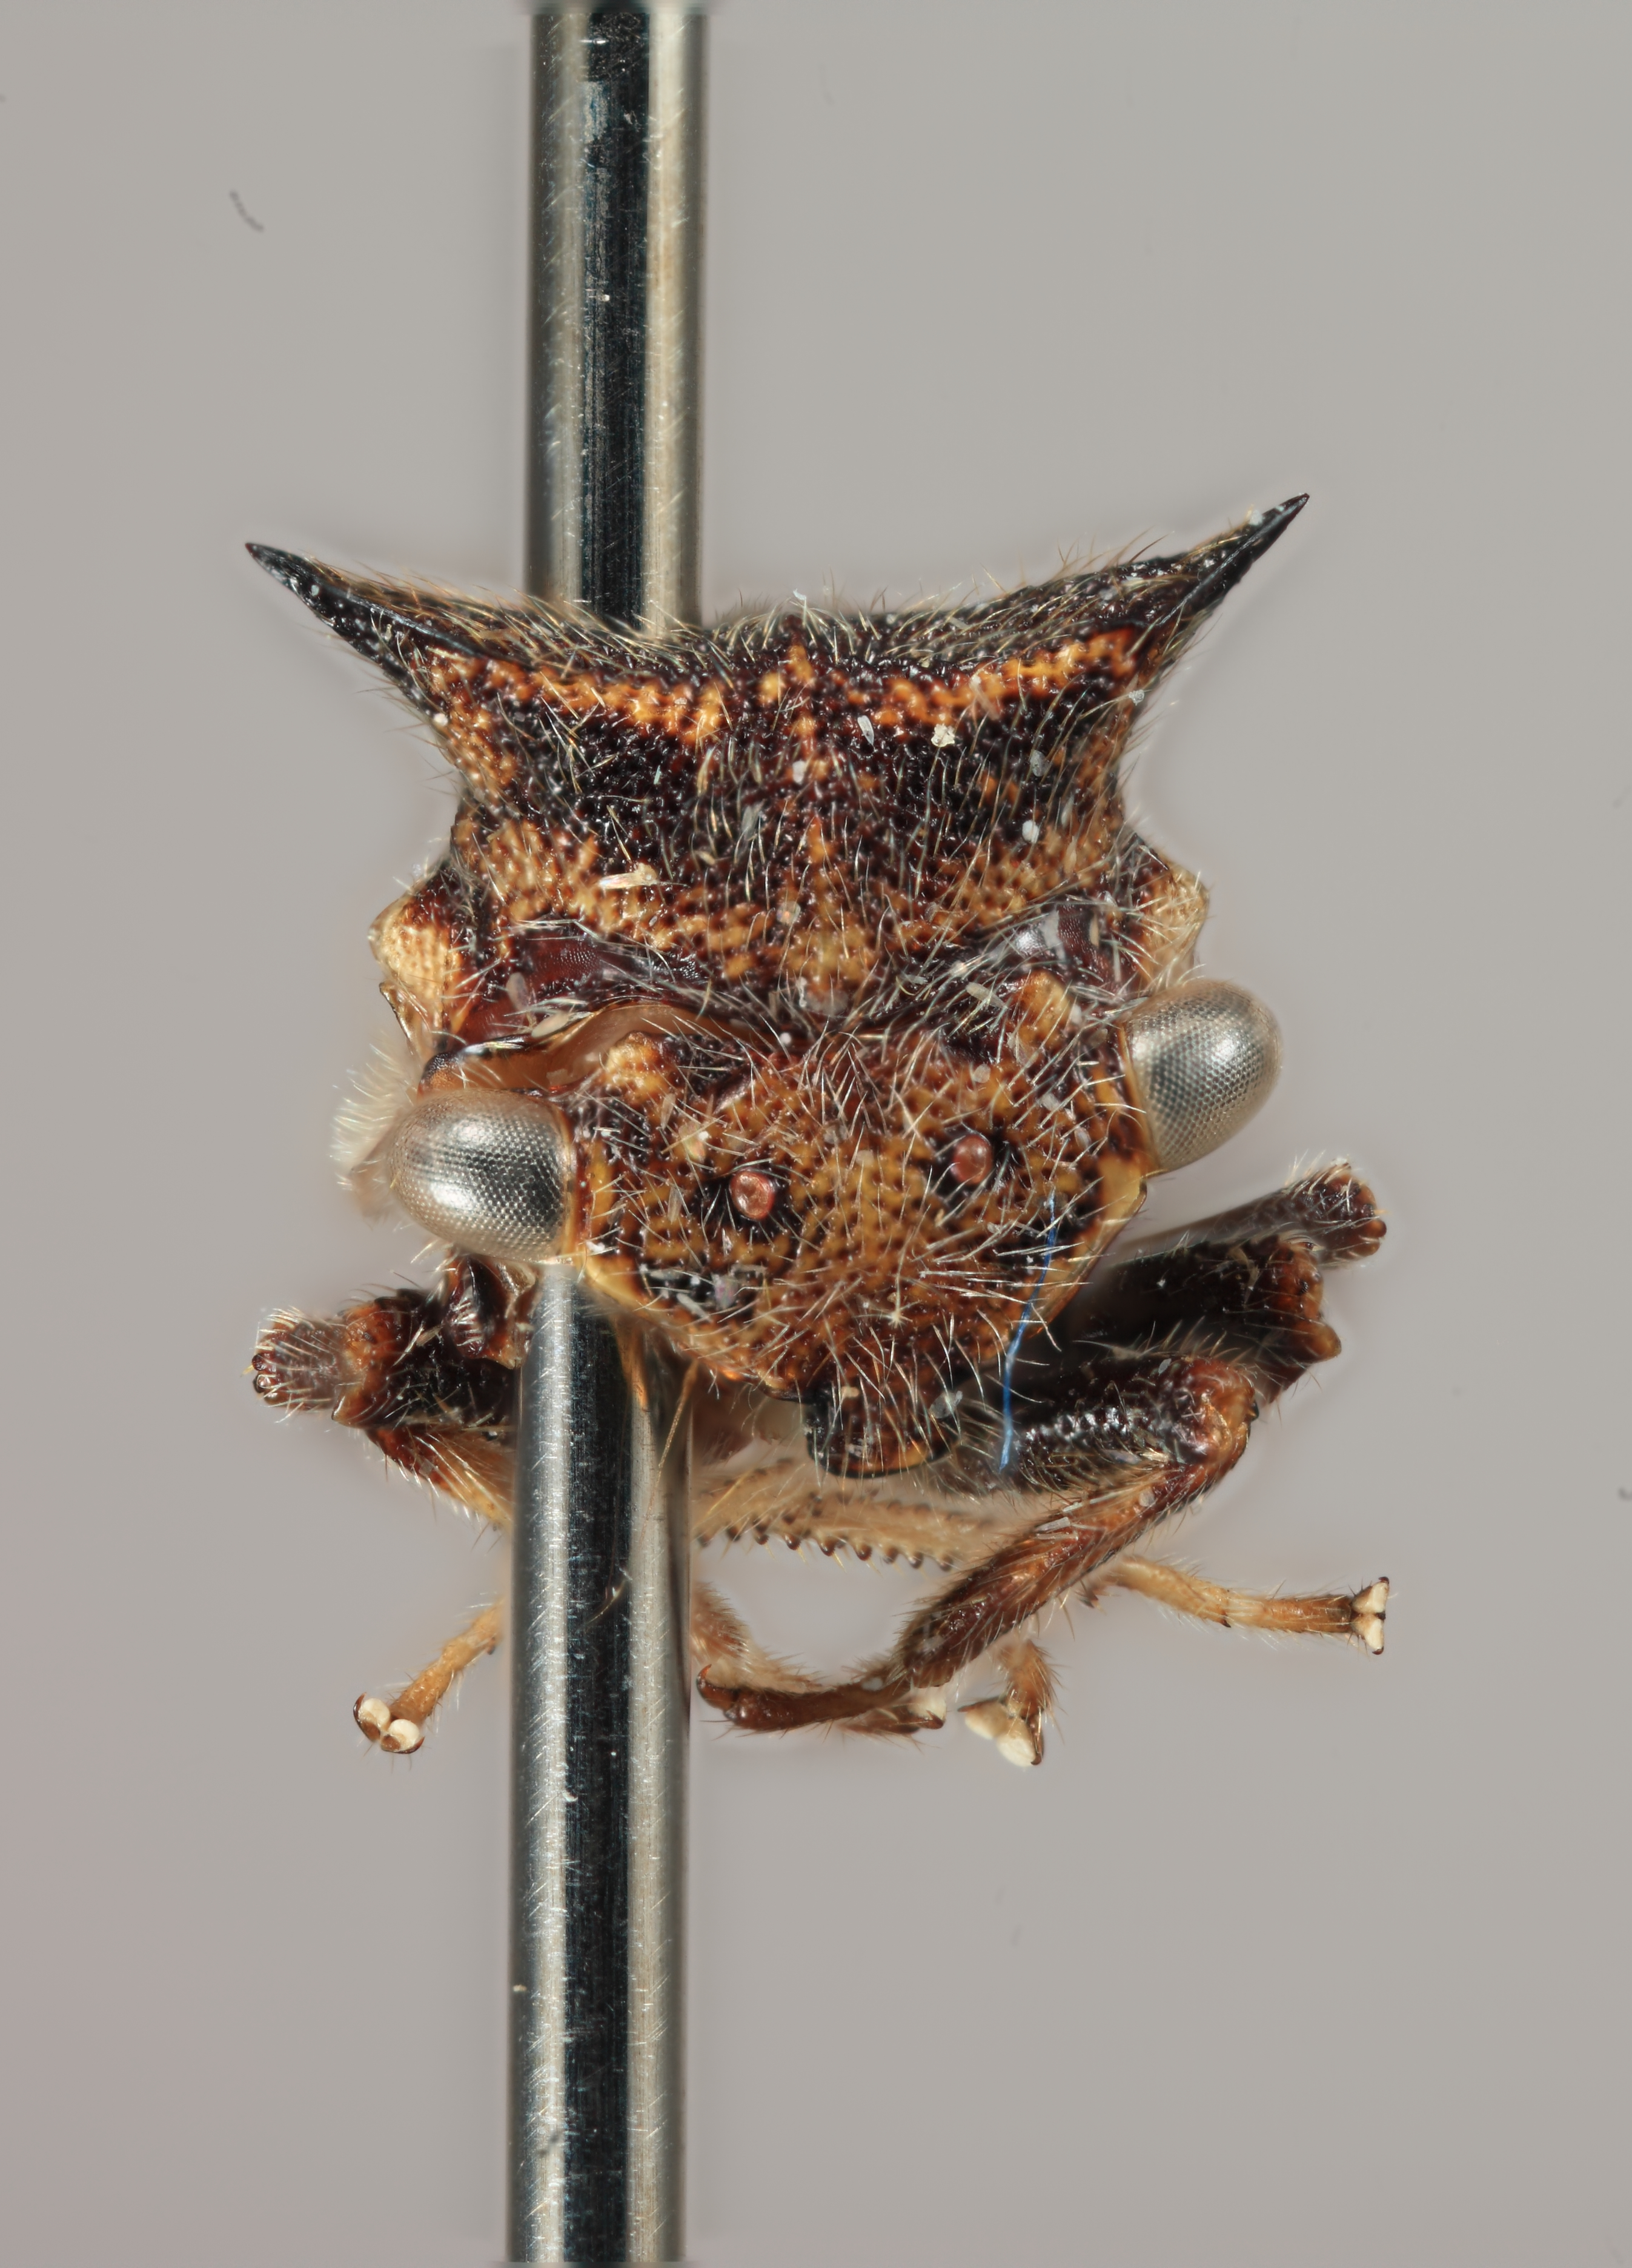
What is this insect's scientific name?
Tolania zapara
